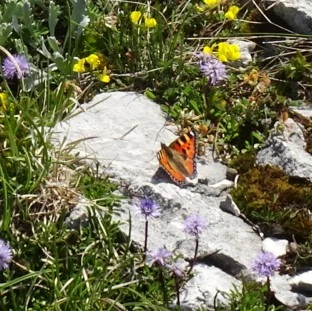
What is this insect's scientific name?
Aglais urticae
